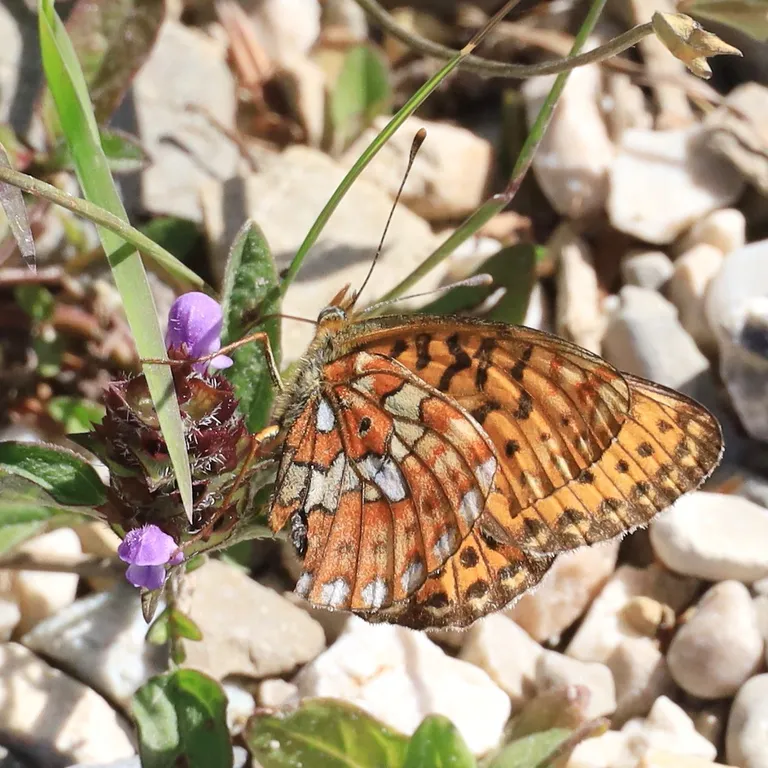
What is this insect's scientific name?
Boloria euphrosyne (also Clossiana euphrosyne)
